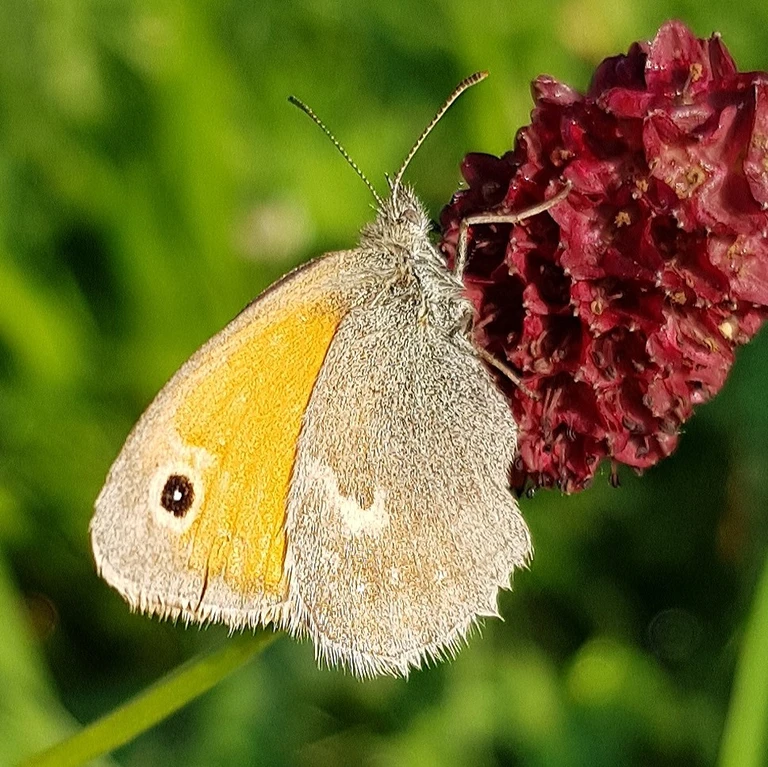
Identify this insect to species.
Coenonympha pamphilus
